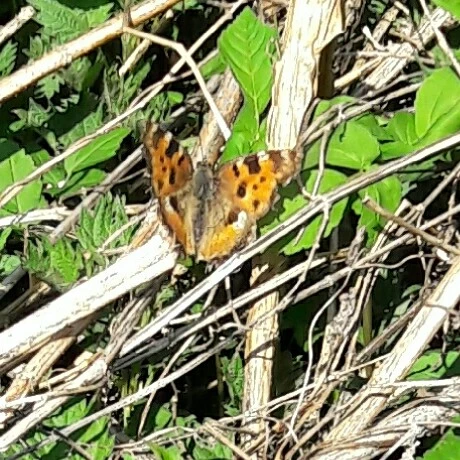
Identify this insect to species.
Nymphalis polychloros
